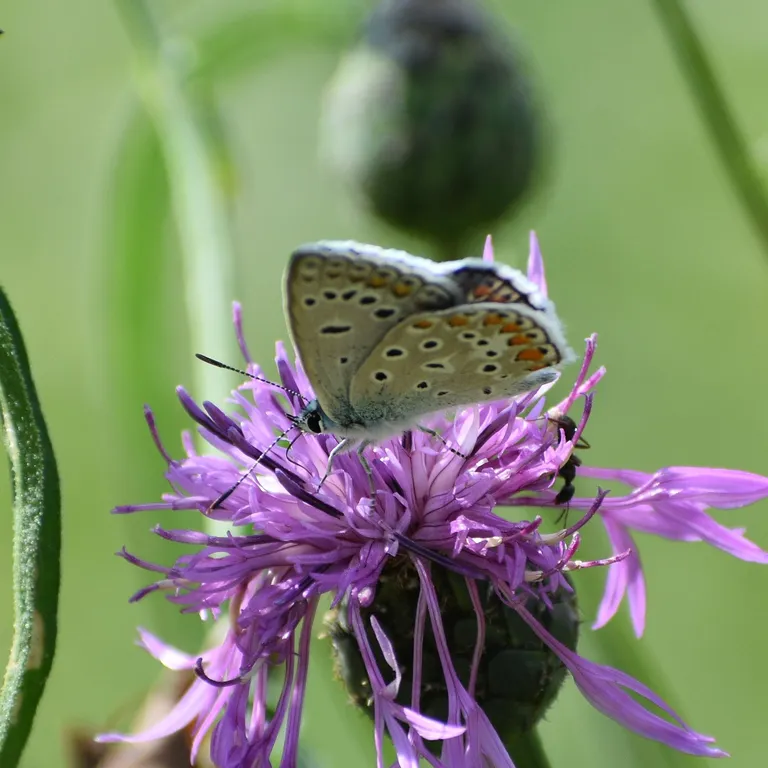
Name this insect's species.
Polyommatus icarus
